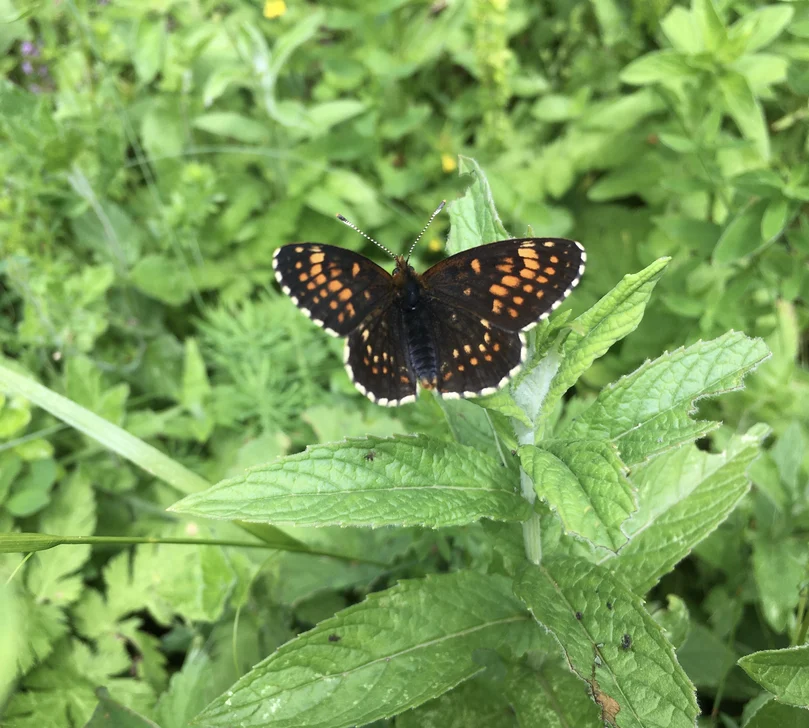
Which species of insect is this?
Melitaea diamina
